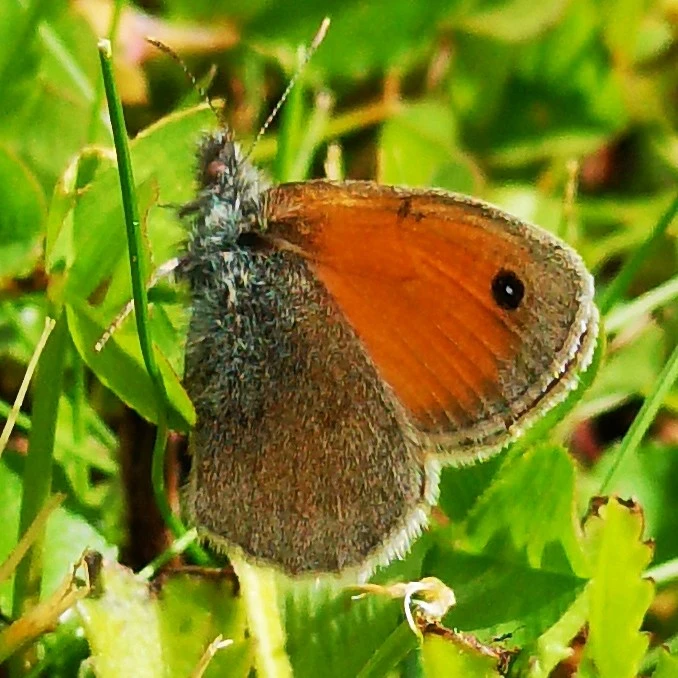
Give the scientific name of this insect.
Coenonympha pamphilus
